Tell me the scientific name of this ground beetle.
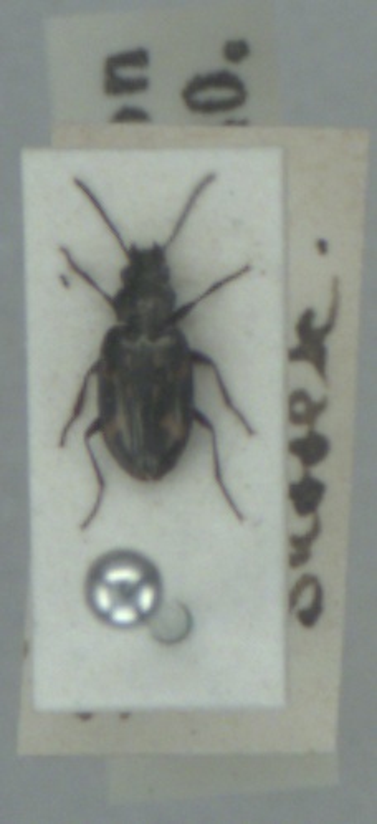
Bembidion obliquum
